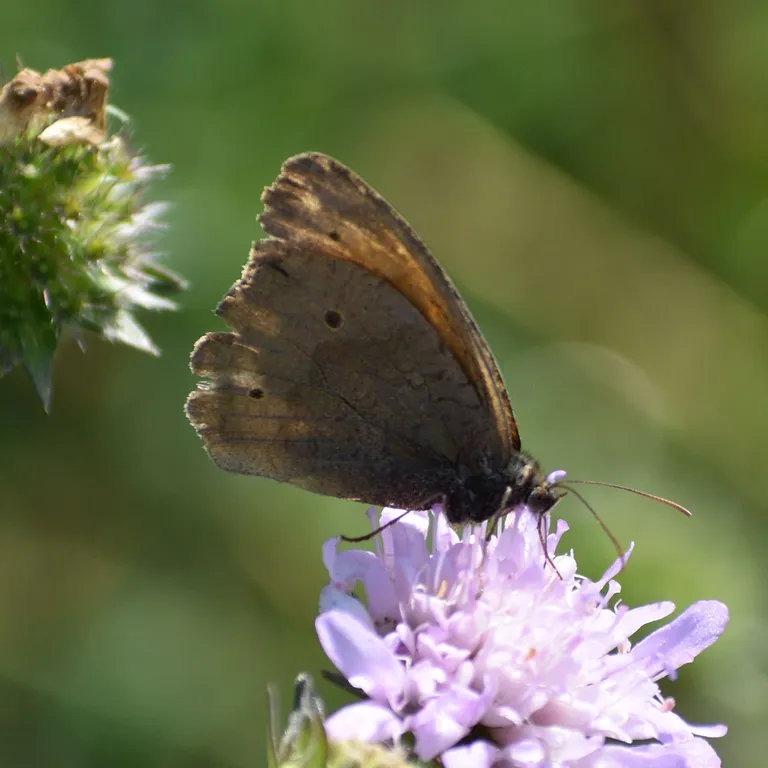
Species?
Maniola jurtina
